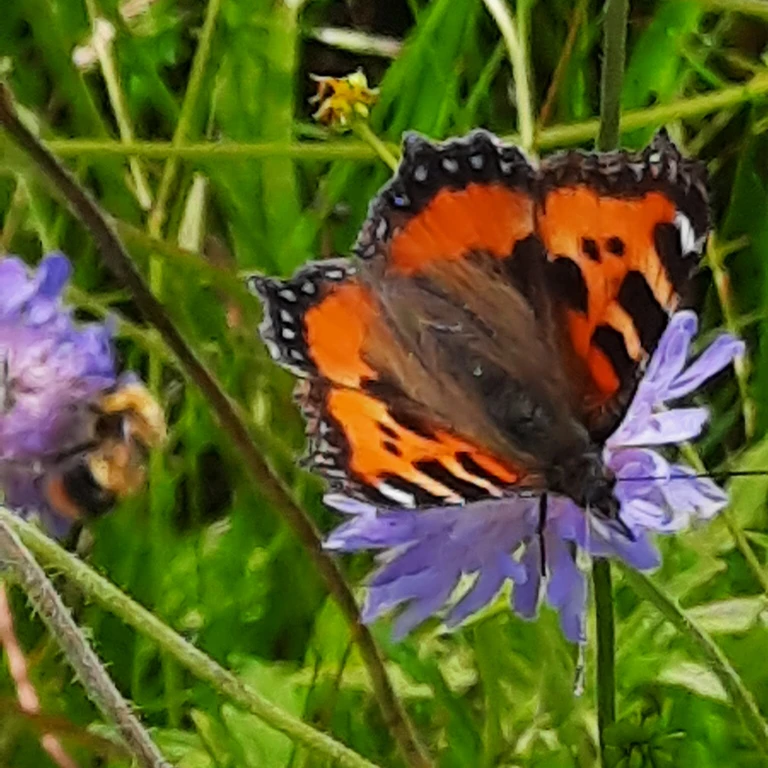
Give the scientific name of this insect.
Aglais urticae
